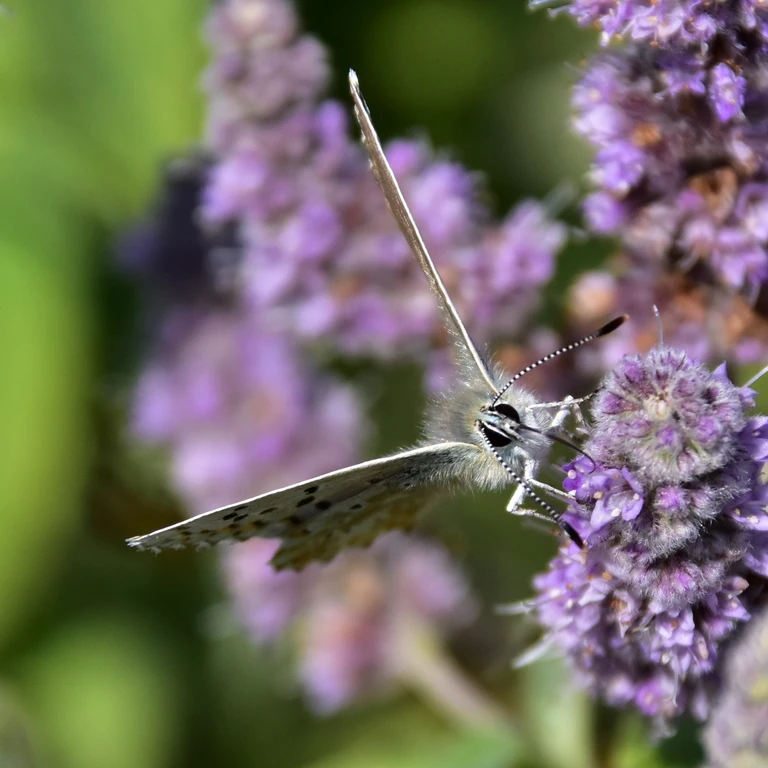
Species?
Lysandra coridon
